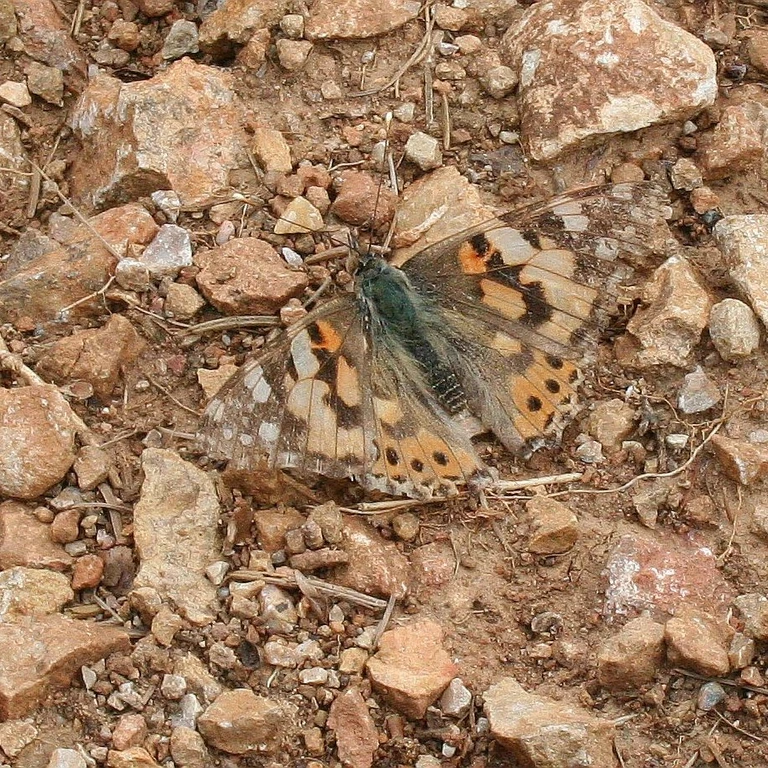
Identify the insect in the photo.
Vanessa cardui
